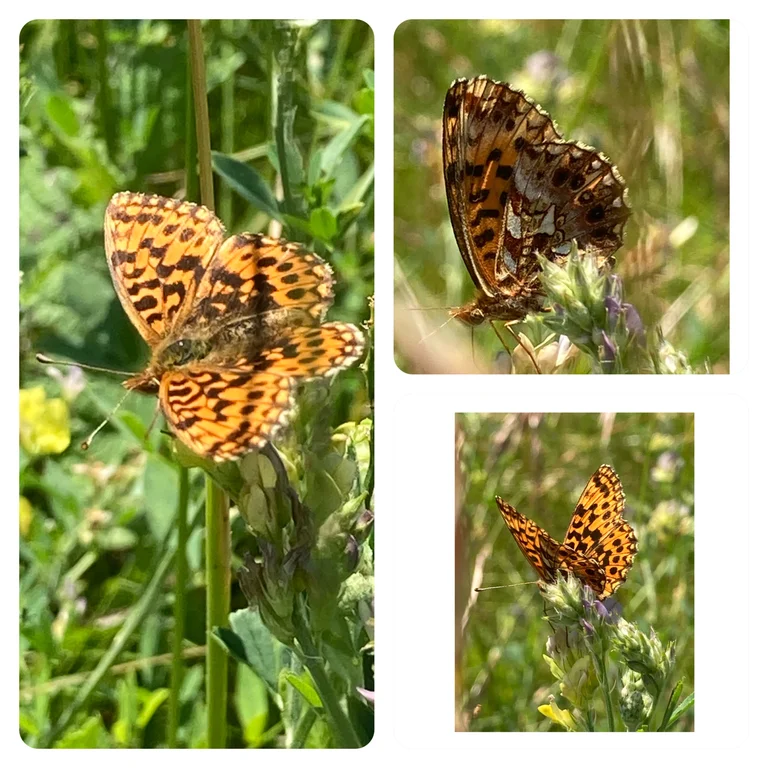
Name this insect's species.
Boloria dia
